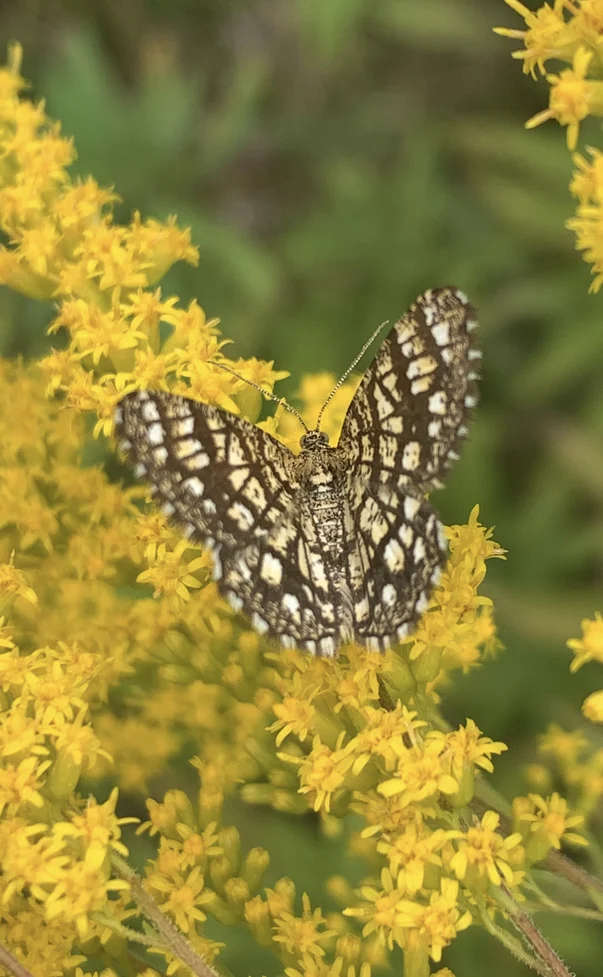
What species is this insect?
Chiasmia clathrata
